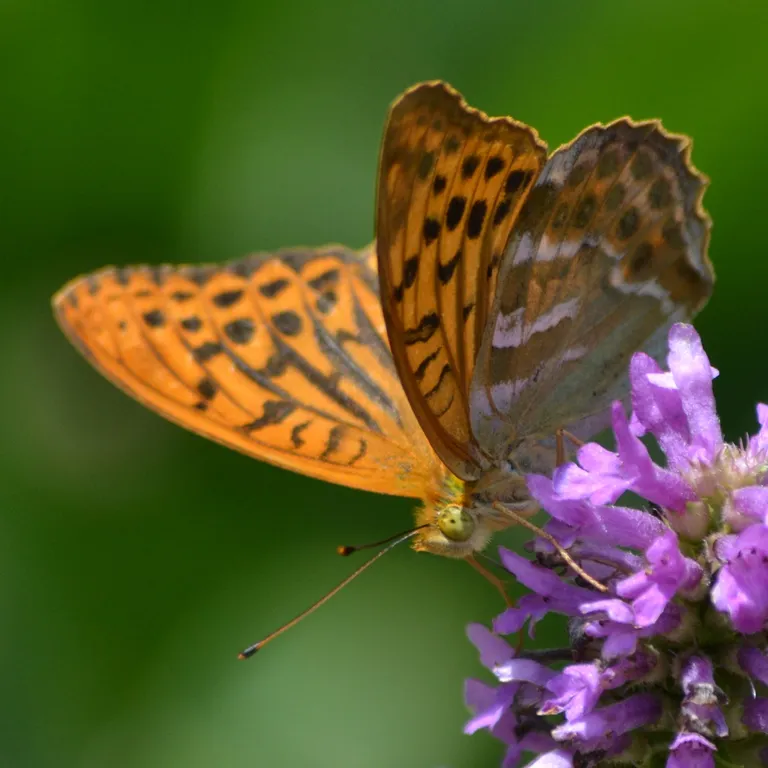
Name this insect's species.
Argynnis paphia
